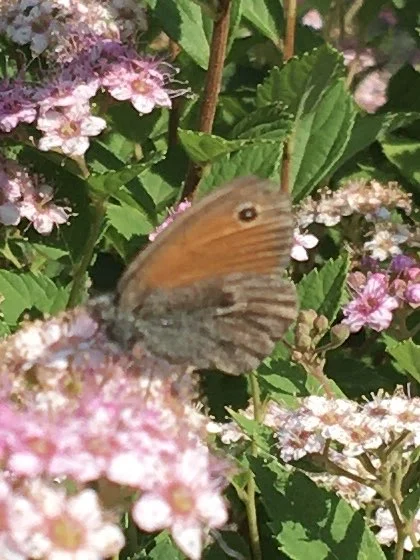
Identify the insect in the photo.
Coenonympha pamphilus
